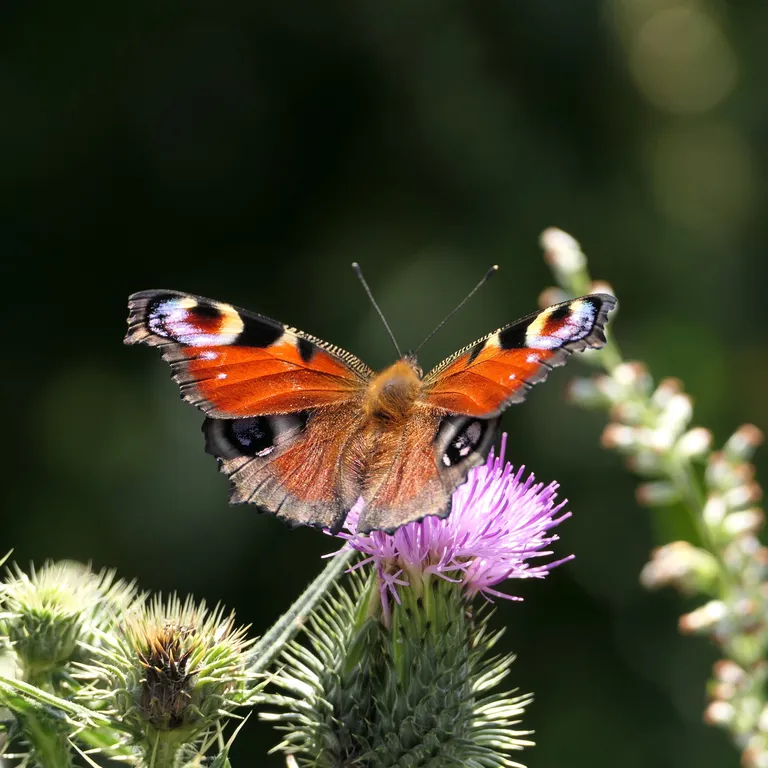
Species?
Aglais io
